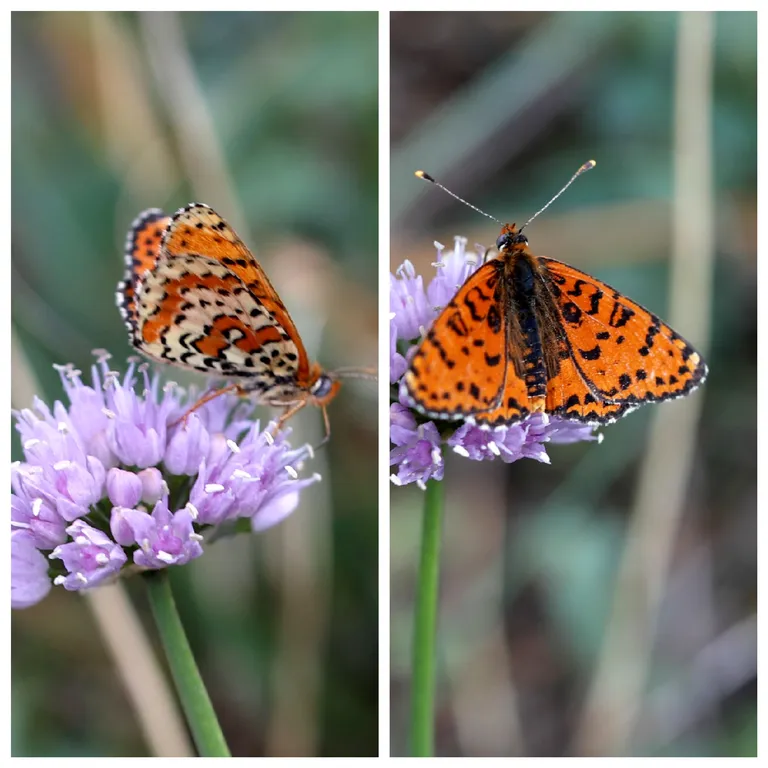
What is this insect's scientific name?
Melitaea didyma
